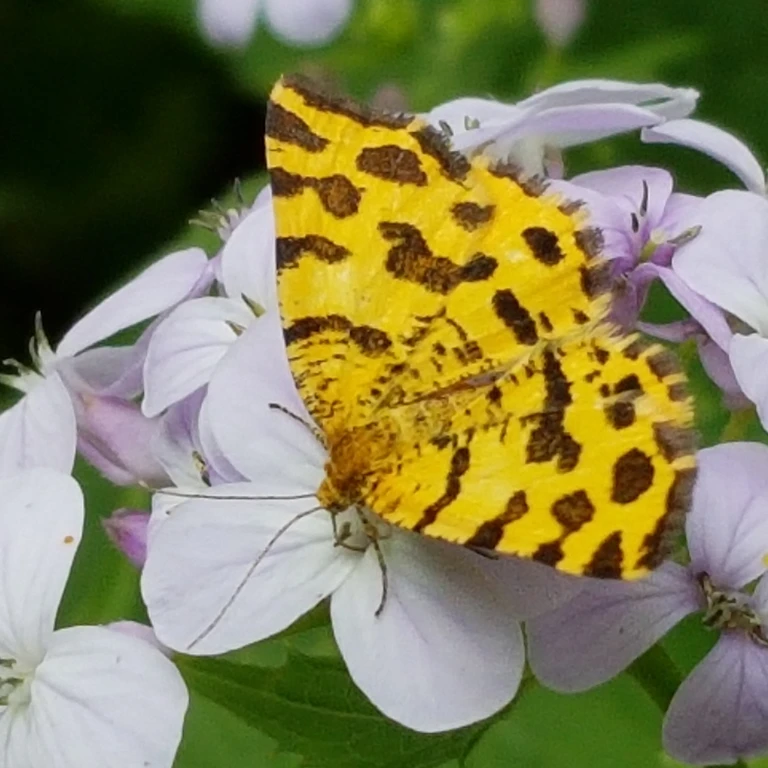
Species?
Pseudopanthera macularia
